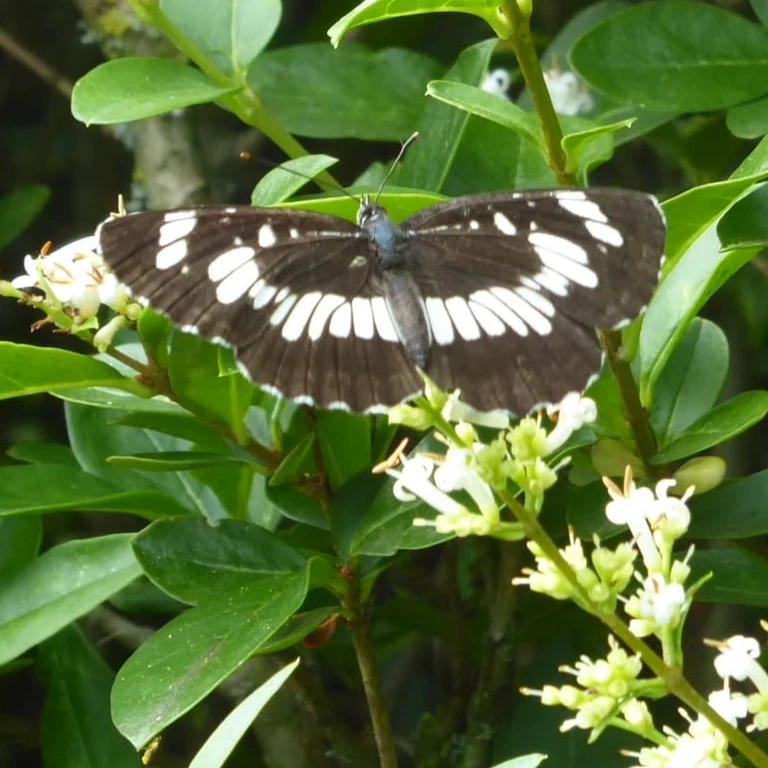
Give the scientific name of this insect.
Neptis rivularis
